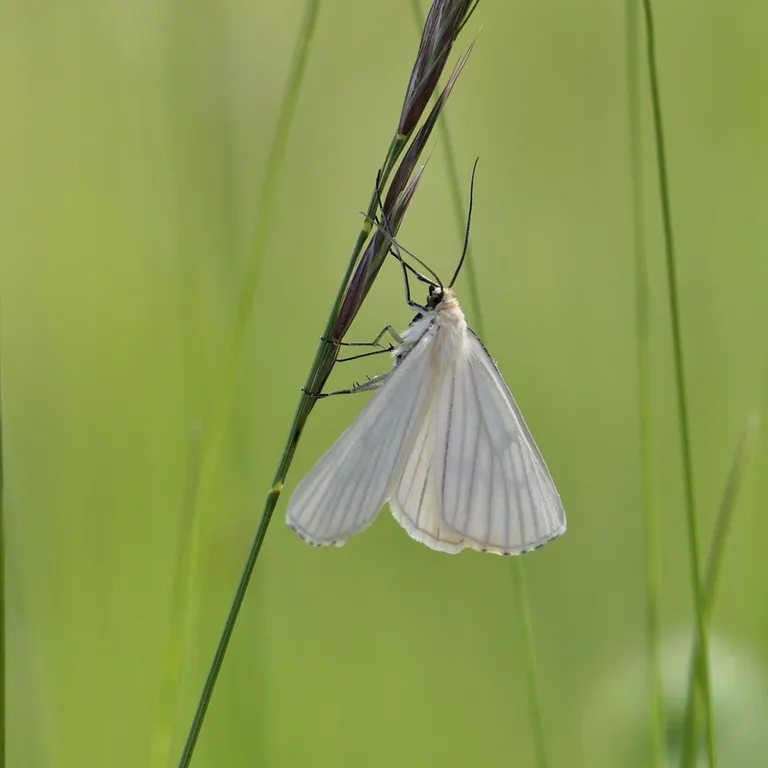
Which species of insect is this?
Siona lineata
